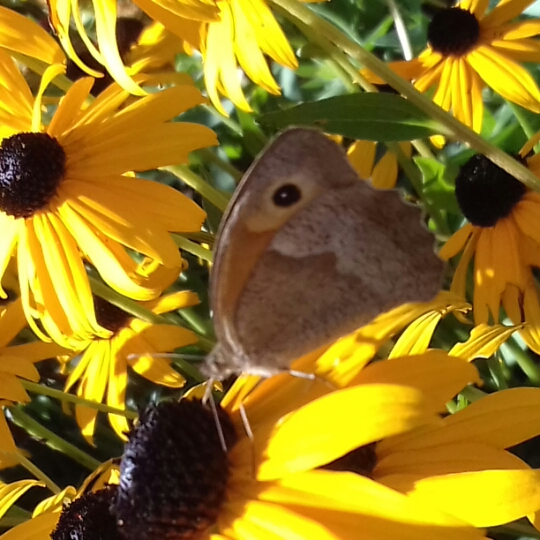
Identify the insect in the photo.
Maniola jurtina
